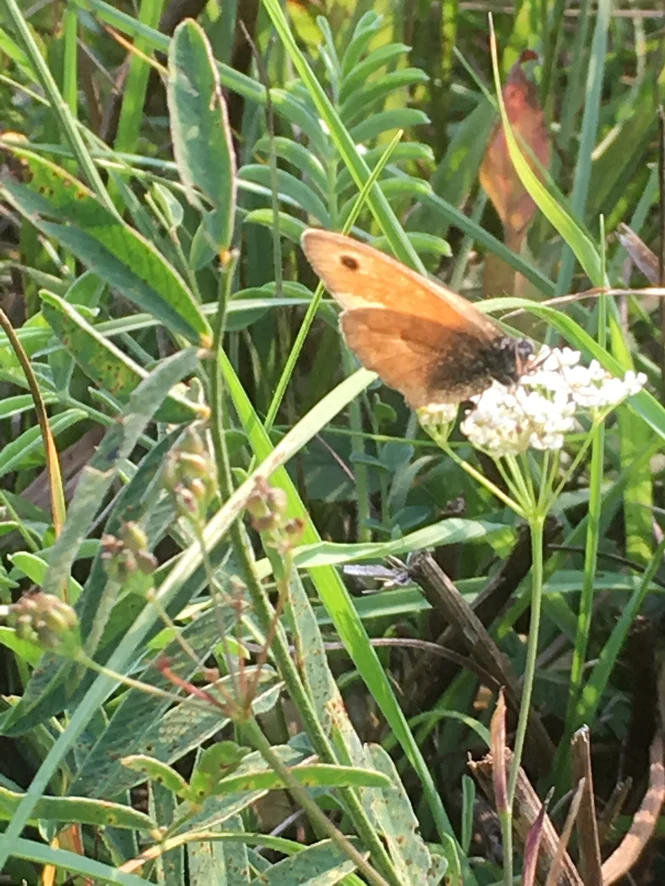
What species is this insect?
Coenonympha pamphilus
